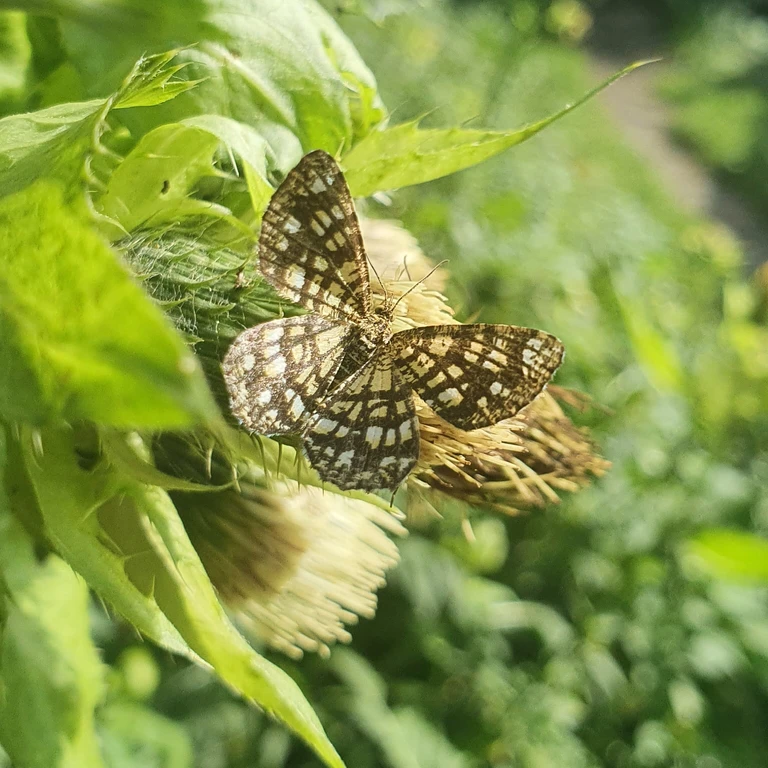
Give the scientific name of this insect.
Chiasmia clathrata
